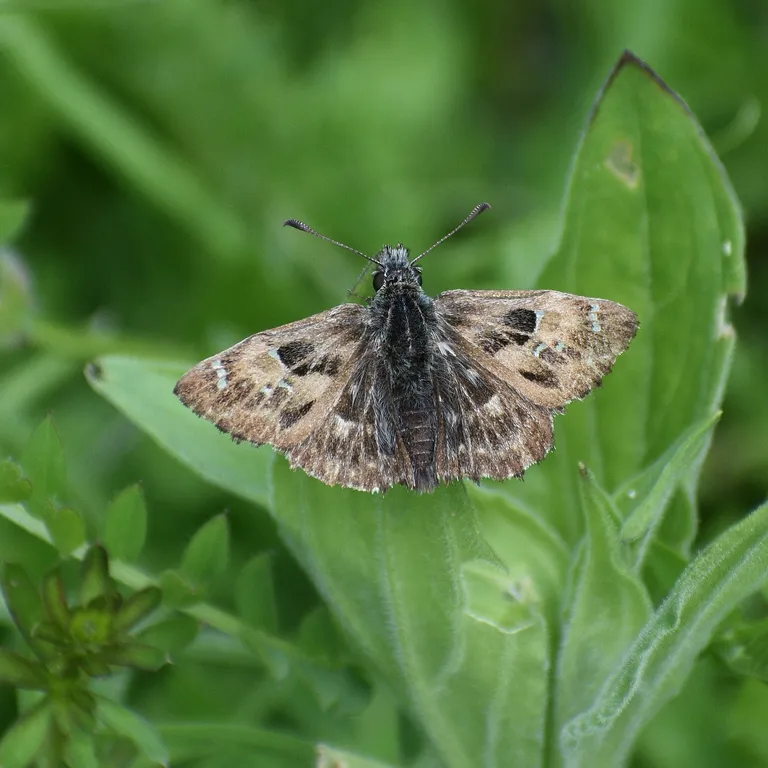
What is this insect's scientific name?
Carcharodus alceae
